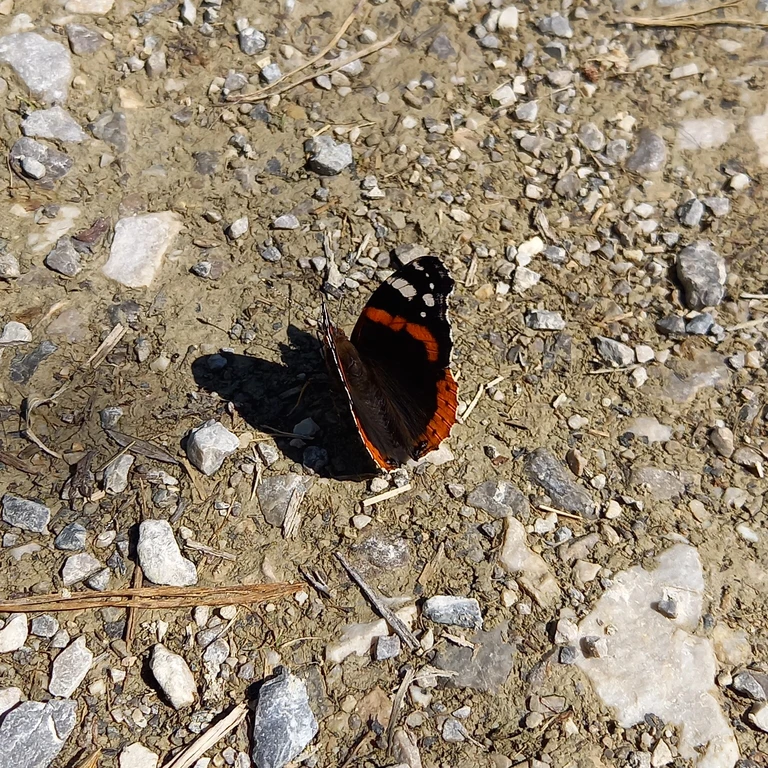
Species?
Vanessa atalanta
